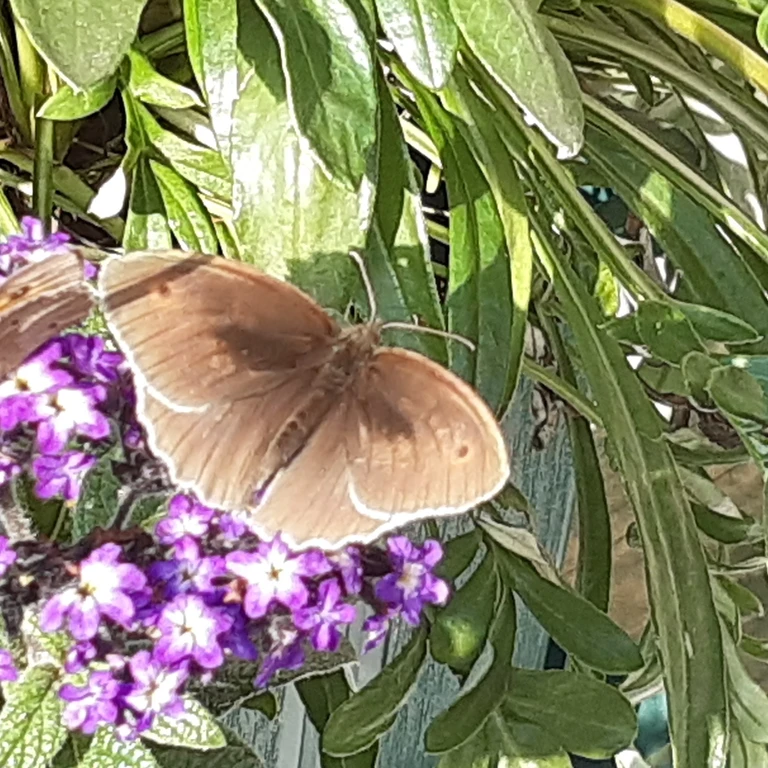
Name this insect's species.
Maniola jurtina
